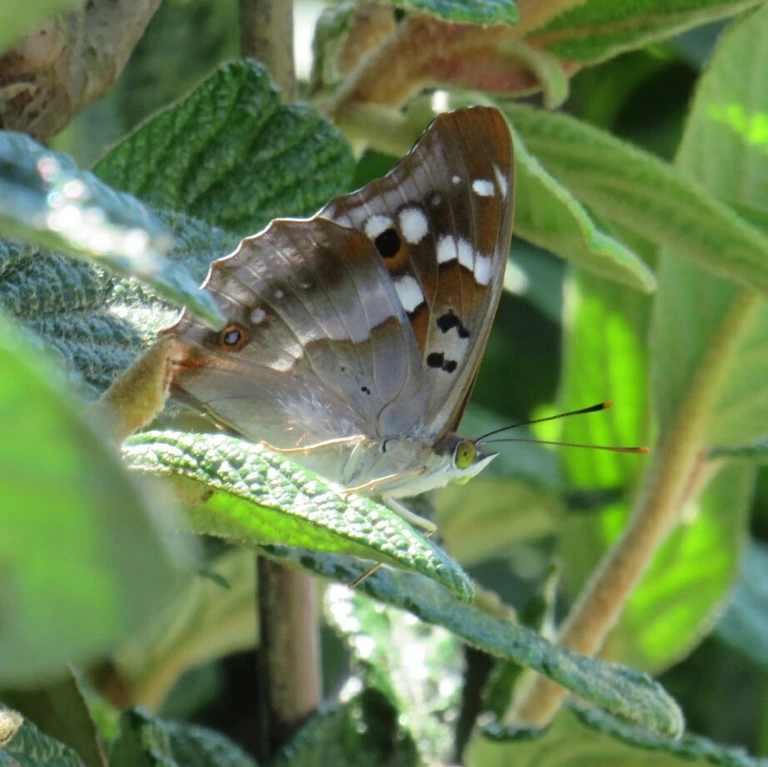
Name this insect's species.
Apatura ilia
